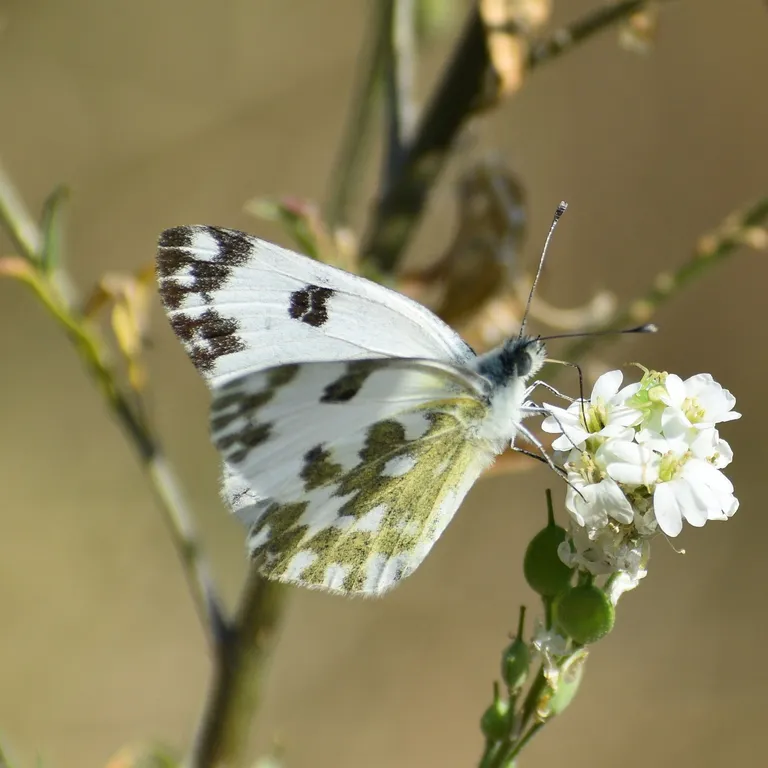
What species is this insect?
Pontia edusa
